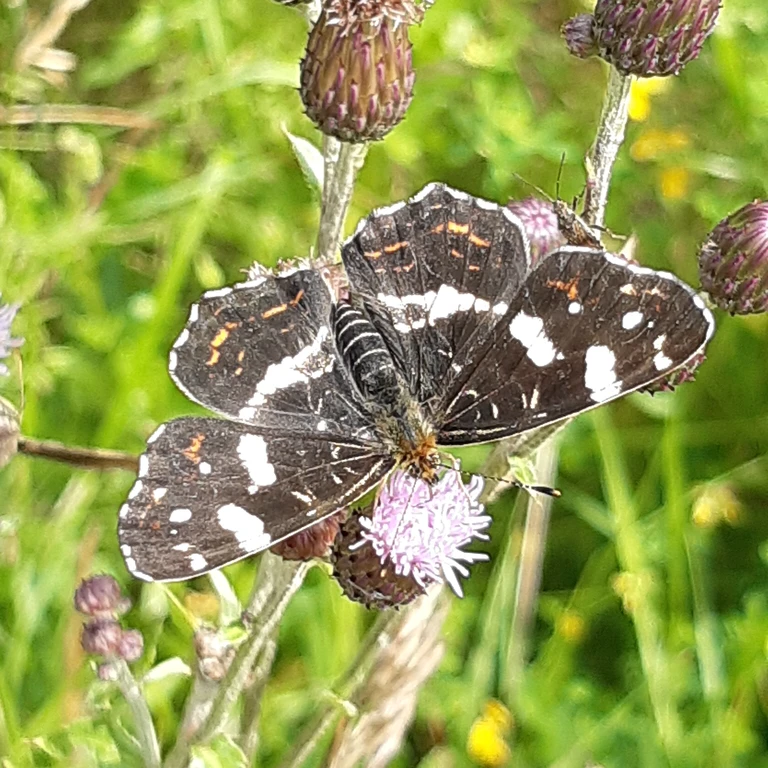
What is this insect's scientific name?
Araschnia levana
